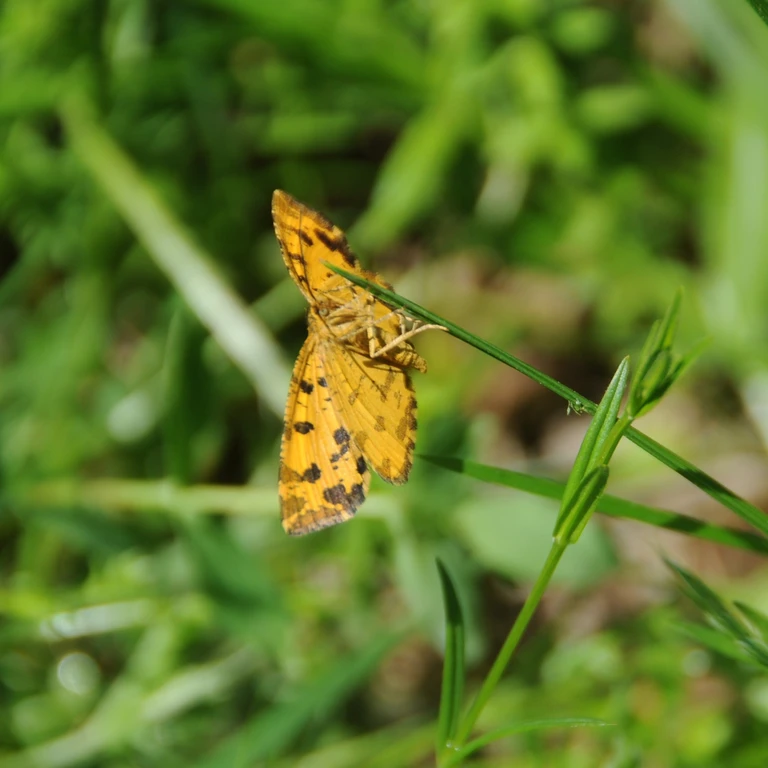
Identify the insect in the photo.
Pseudopanthera macularia
